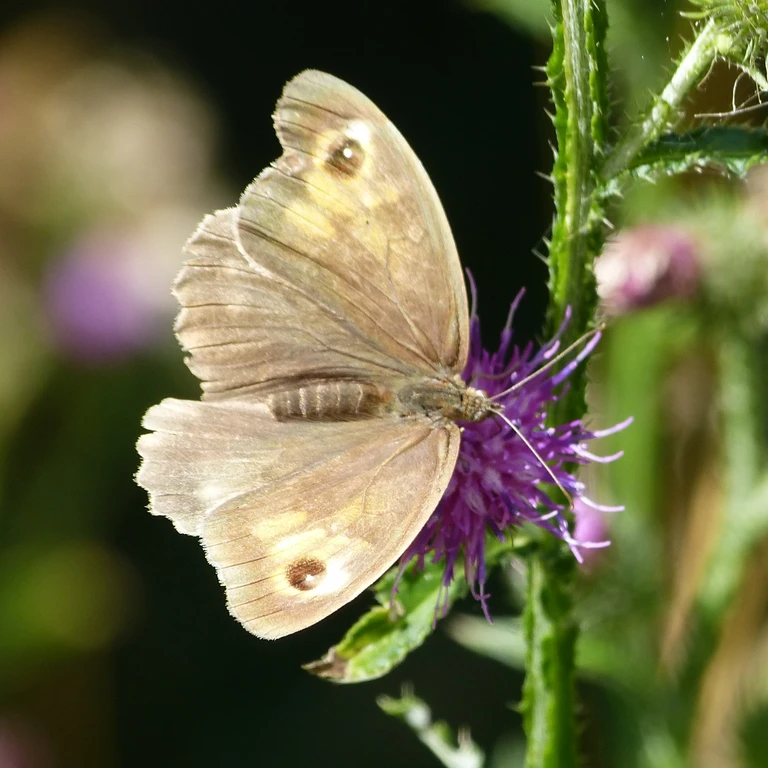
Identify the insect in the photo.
Maniola jurtina
